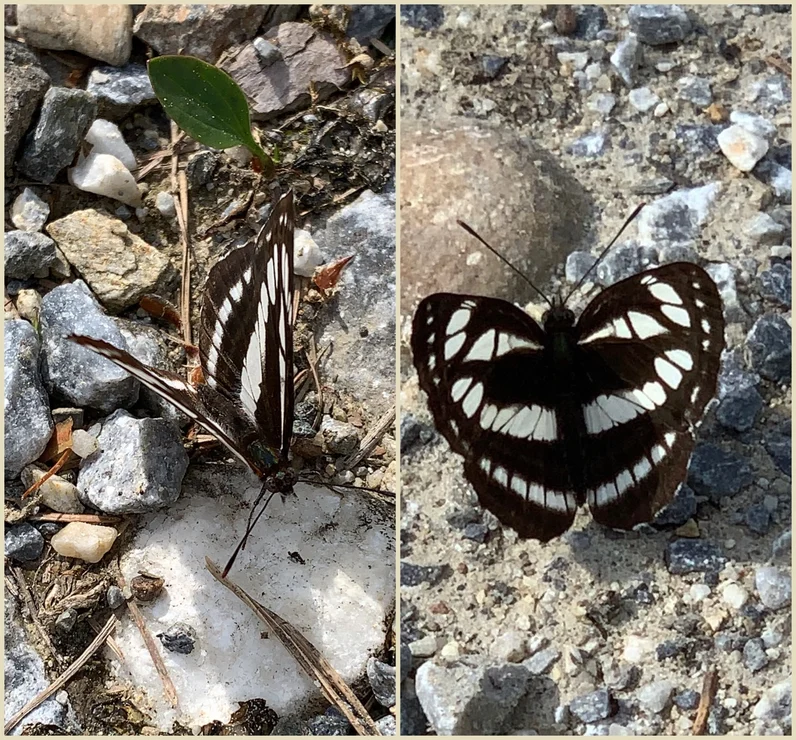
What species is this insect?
Neptis sappho
